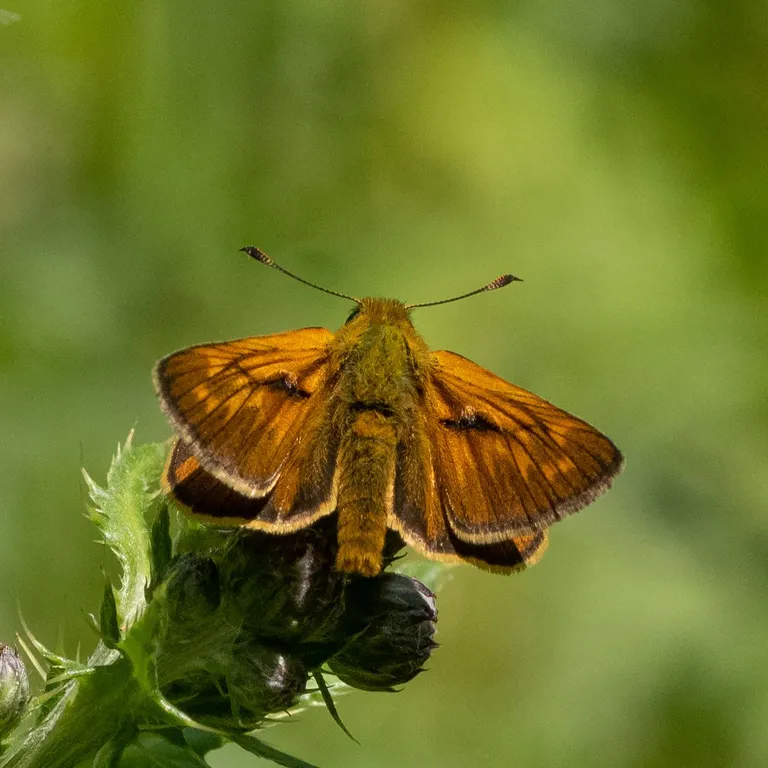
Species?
Ochlodes sylvanus (also Ochlodes venata)
